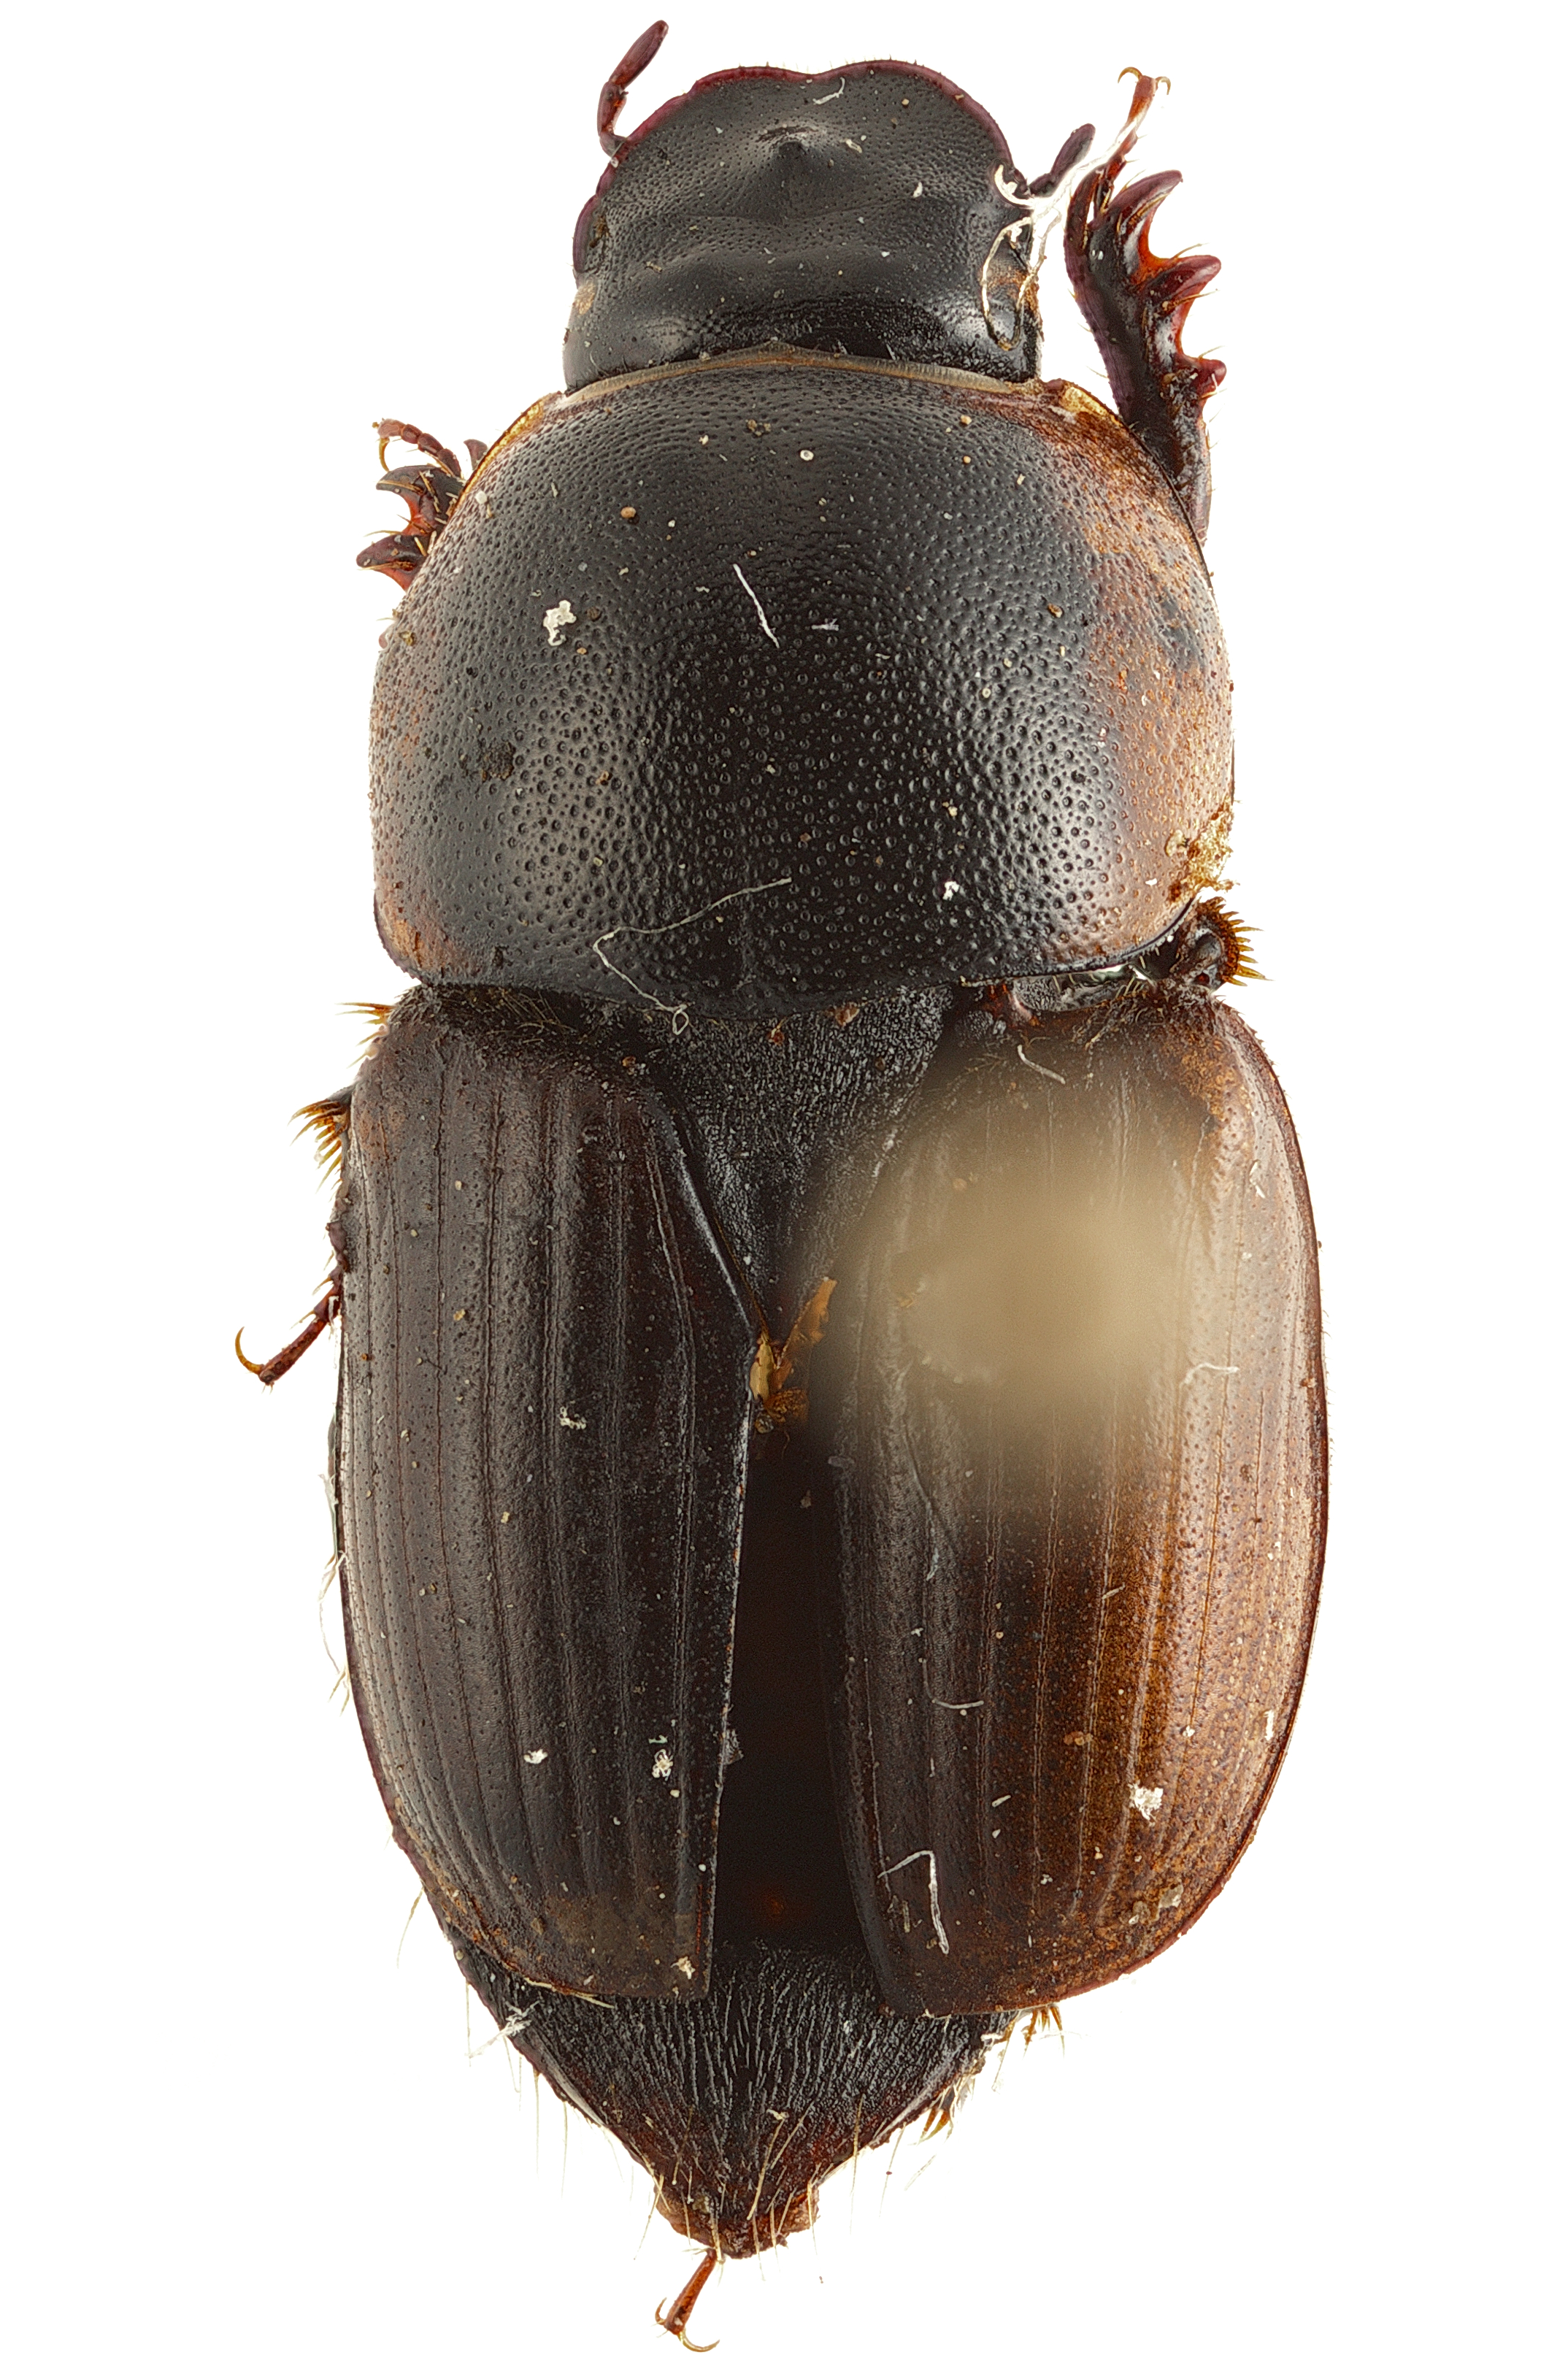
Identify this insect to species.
Neocolobopterus maculicollis
